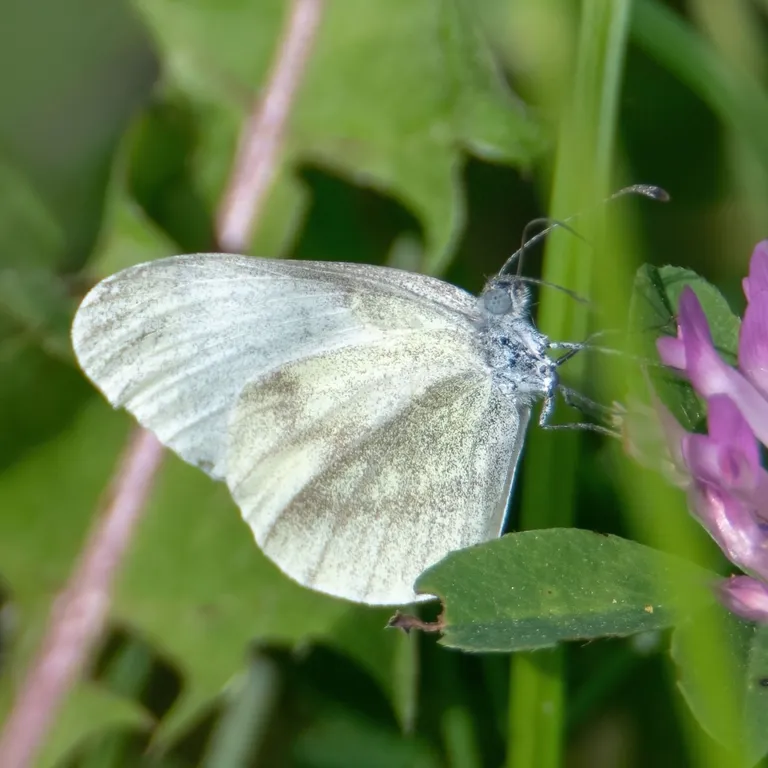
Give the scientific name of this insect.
Leptidea sinapis/juvernica
